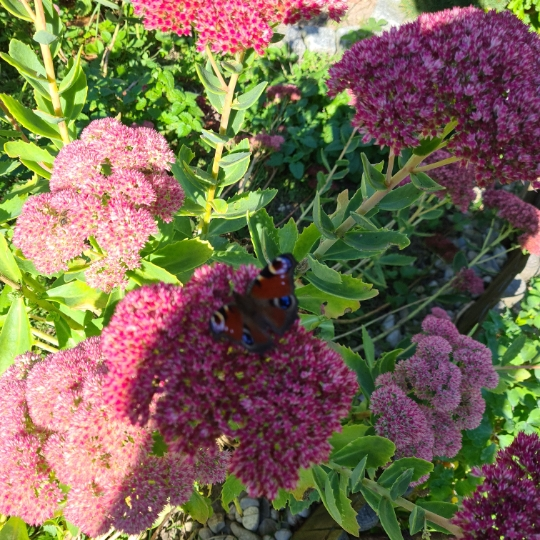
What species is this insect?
Aglais io
